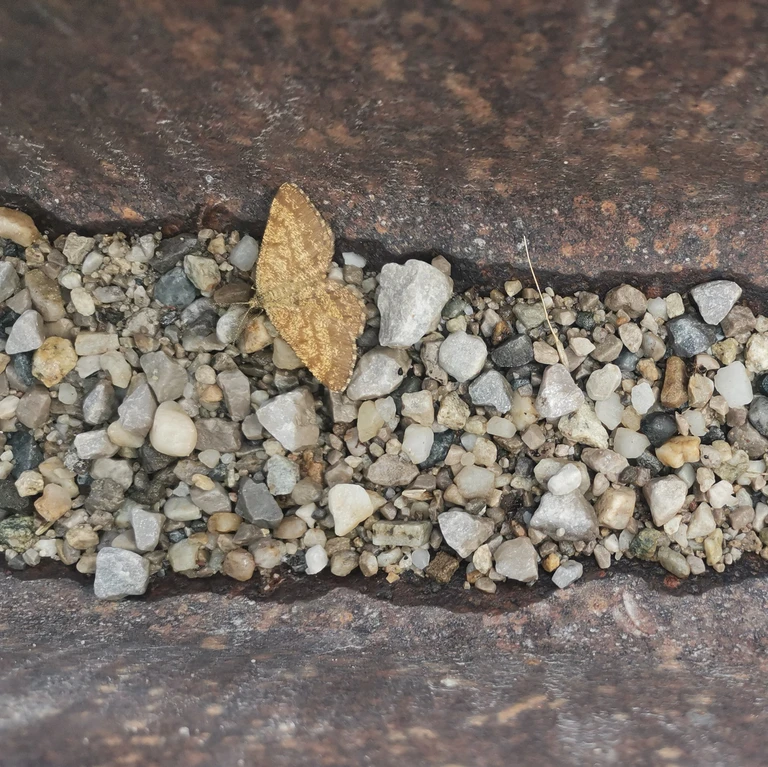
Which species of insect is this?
Ematurga atomaria
